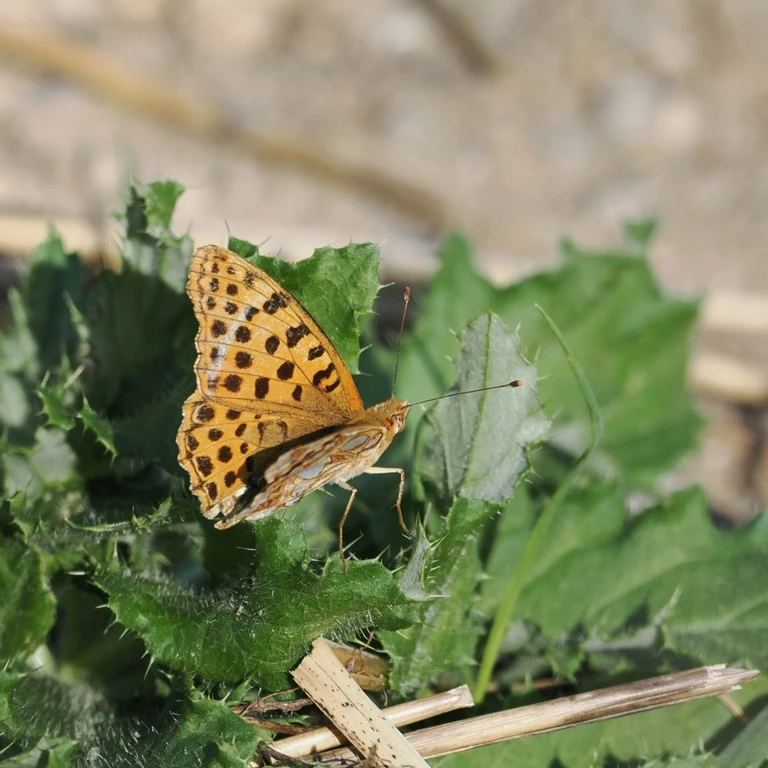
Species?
Issoria lathonia
